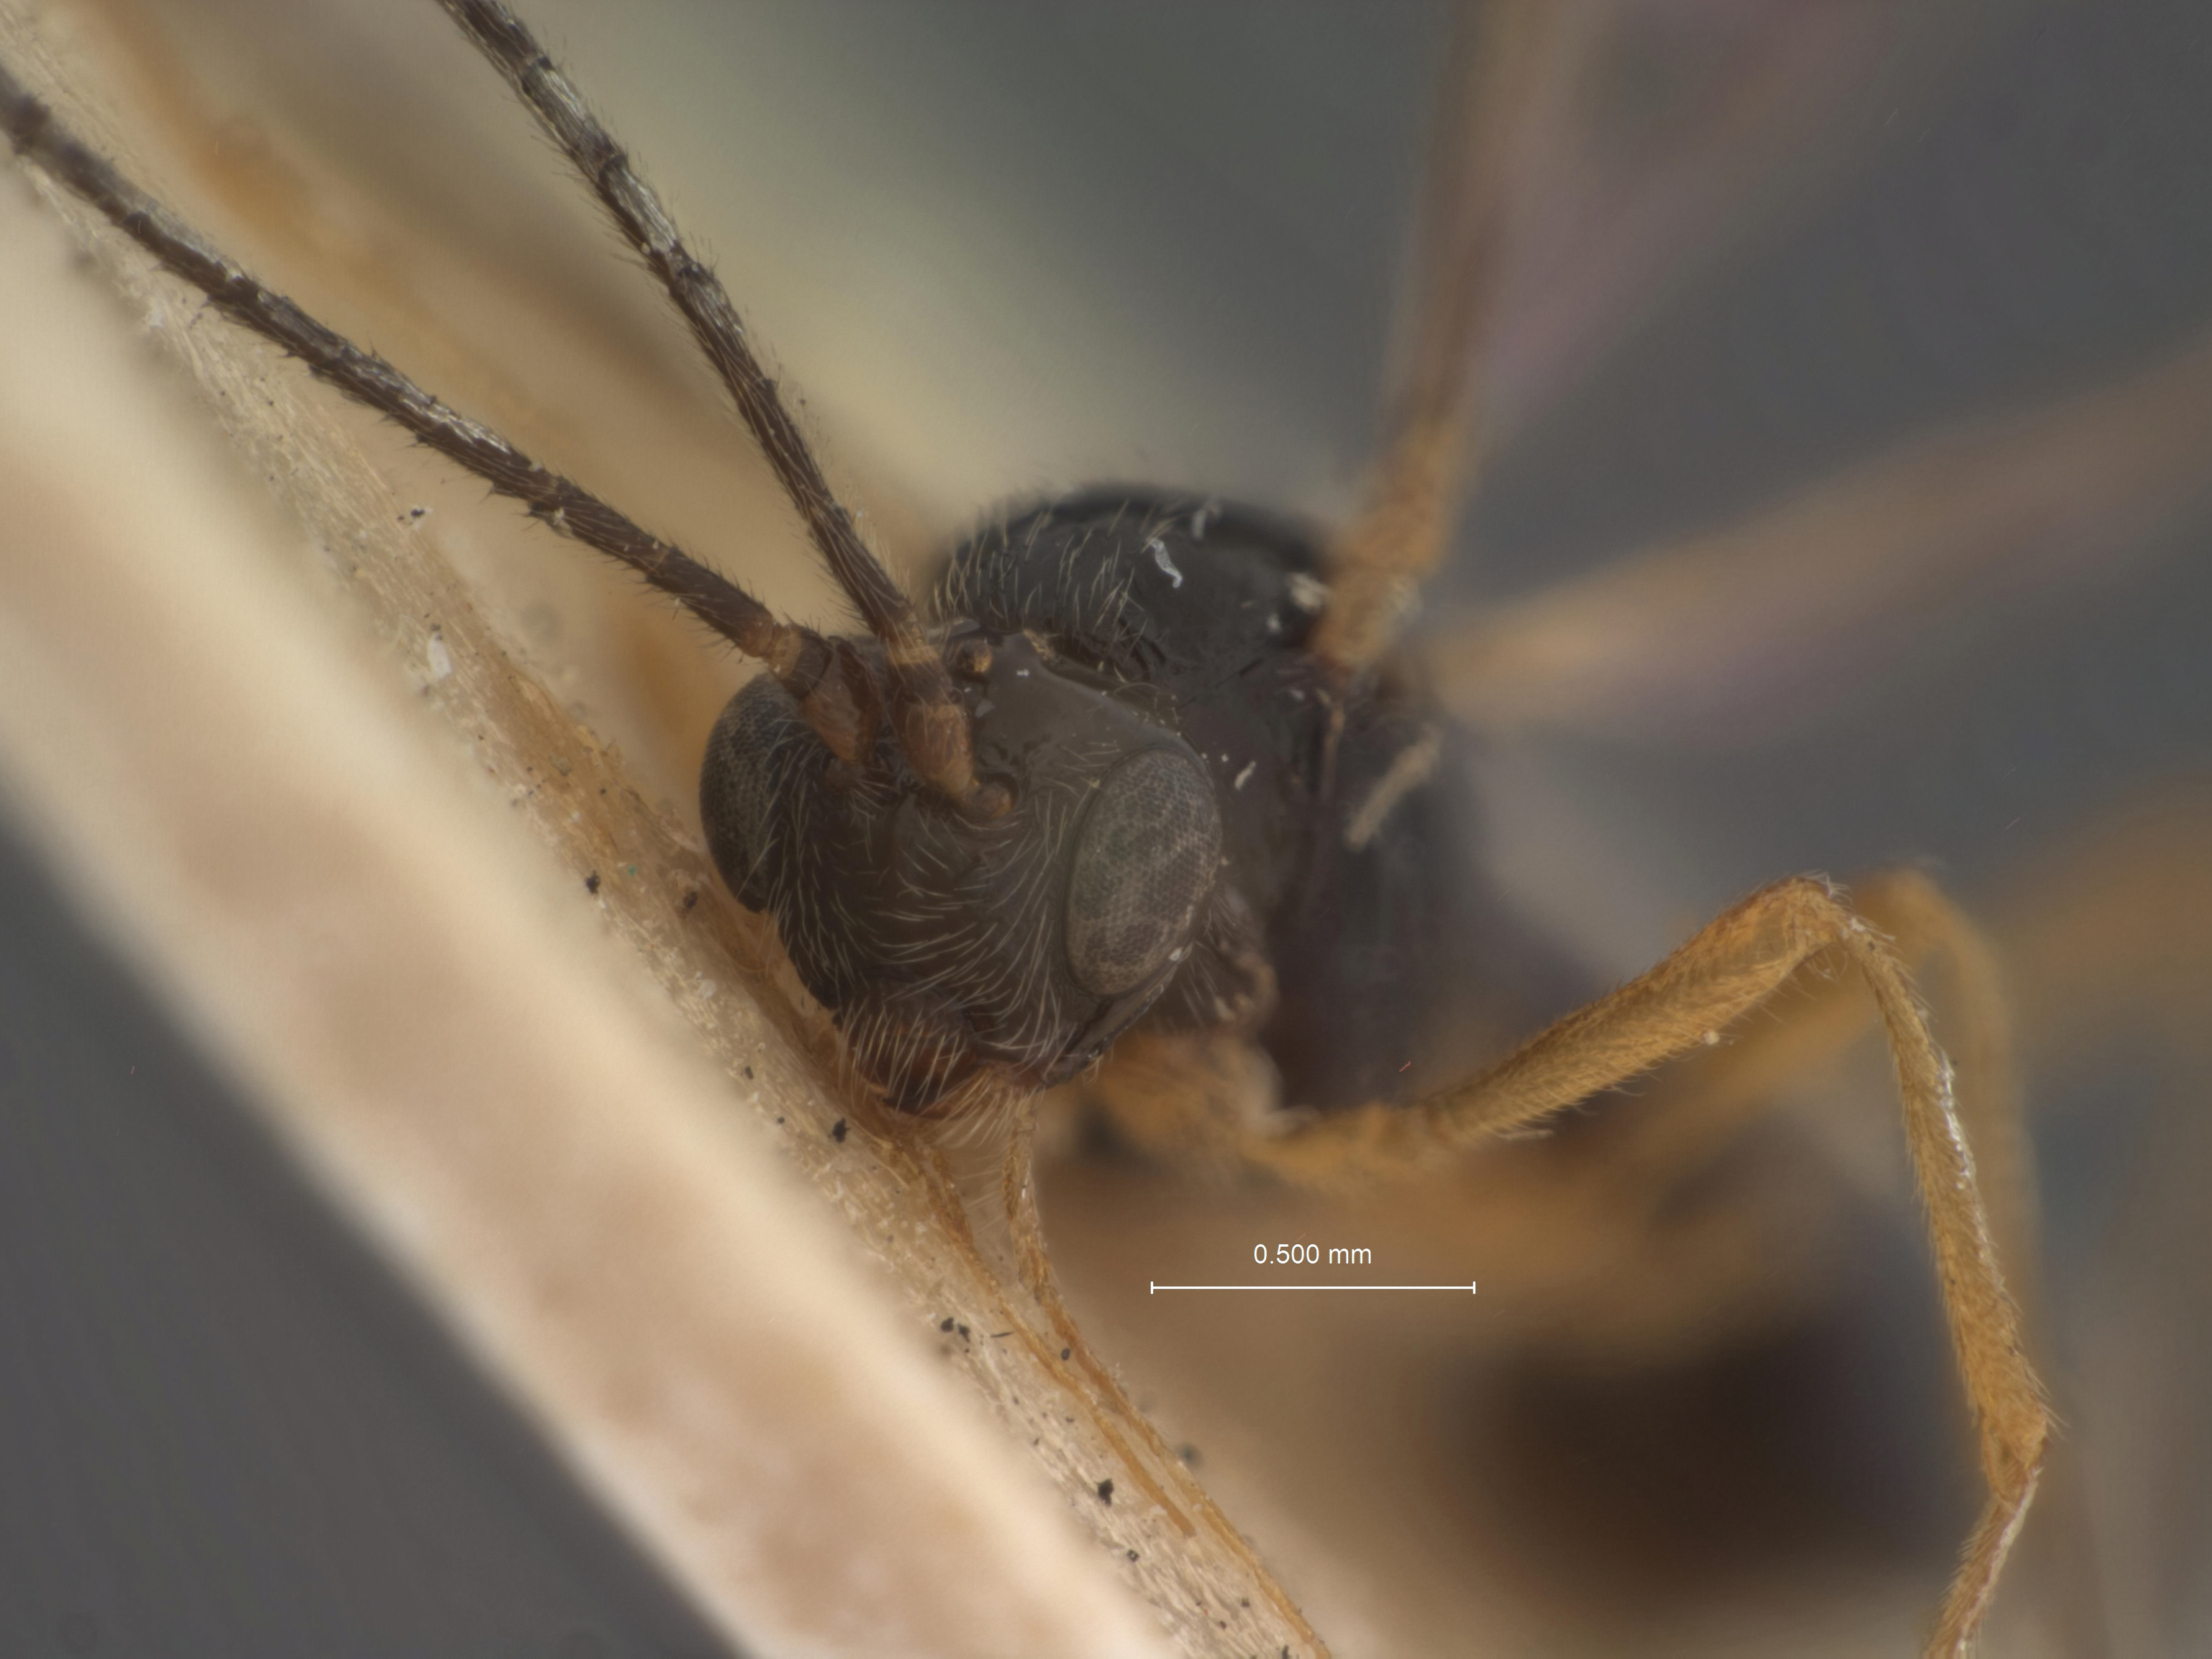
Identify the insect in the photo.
Opius hians
